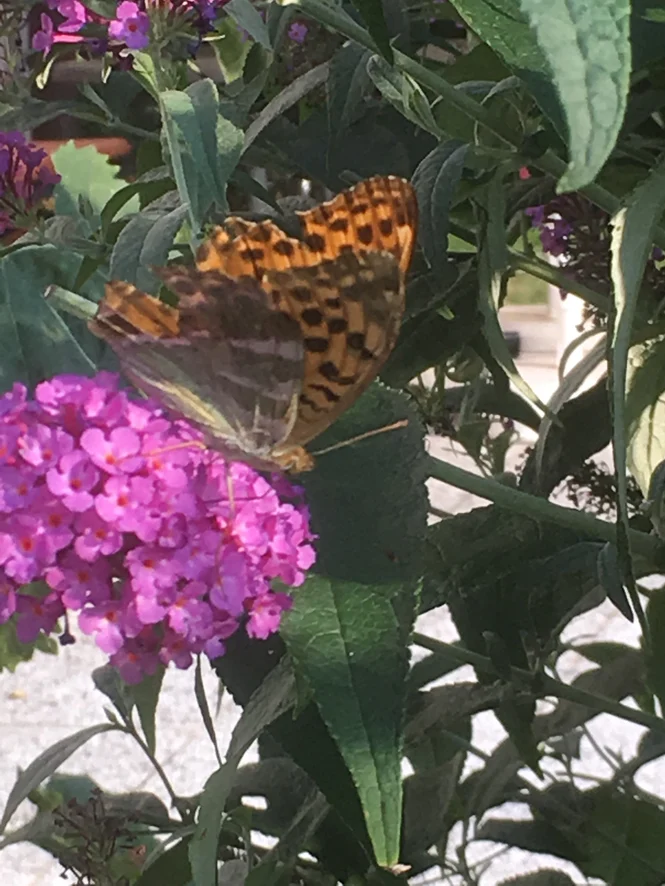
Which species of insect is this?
Argynnis paphia
